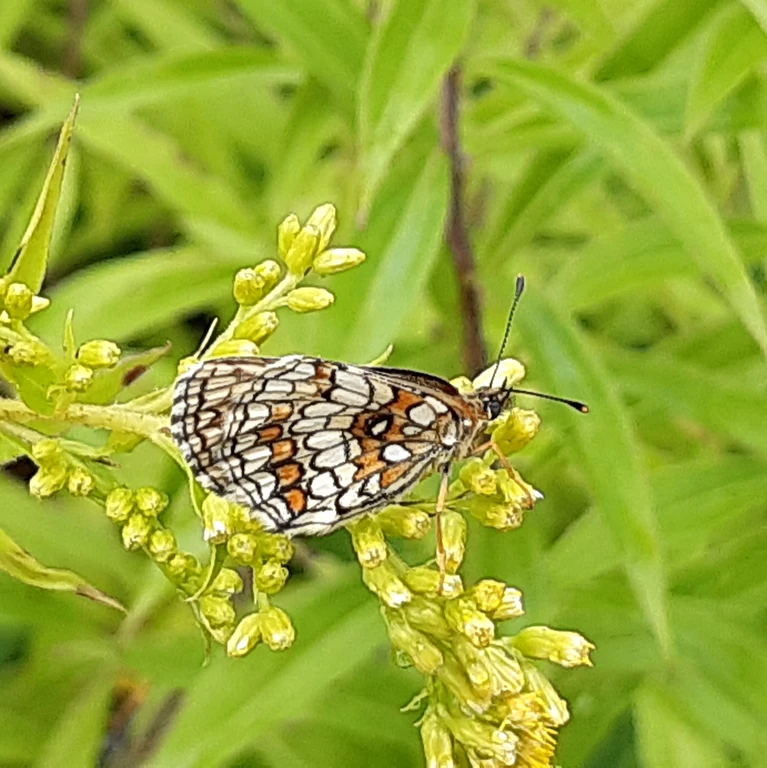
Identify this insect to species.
Melitaea athalia
